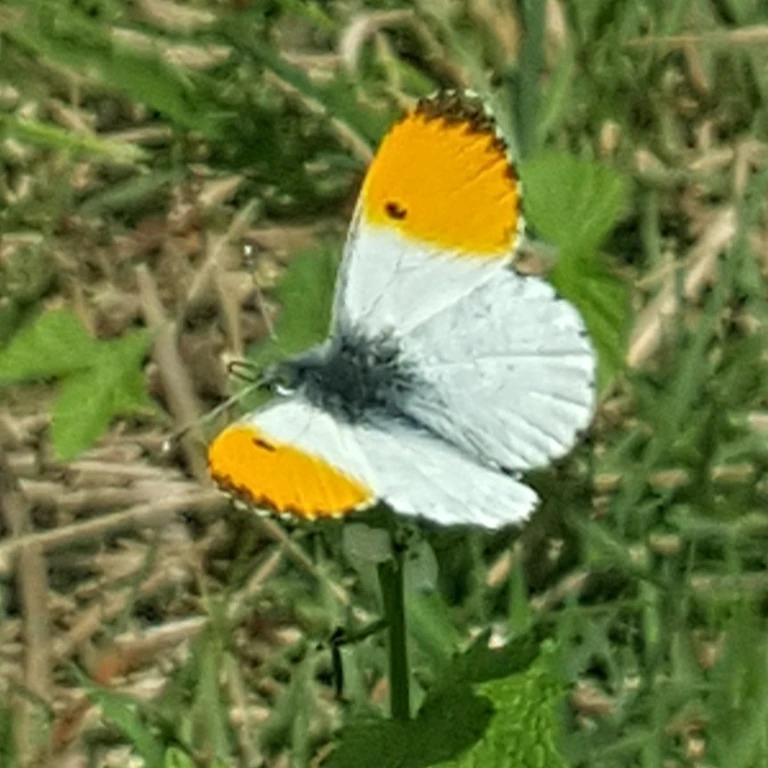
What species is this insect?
Anthocharis cardamines
